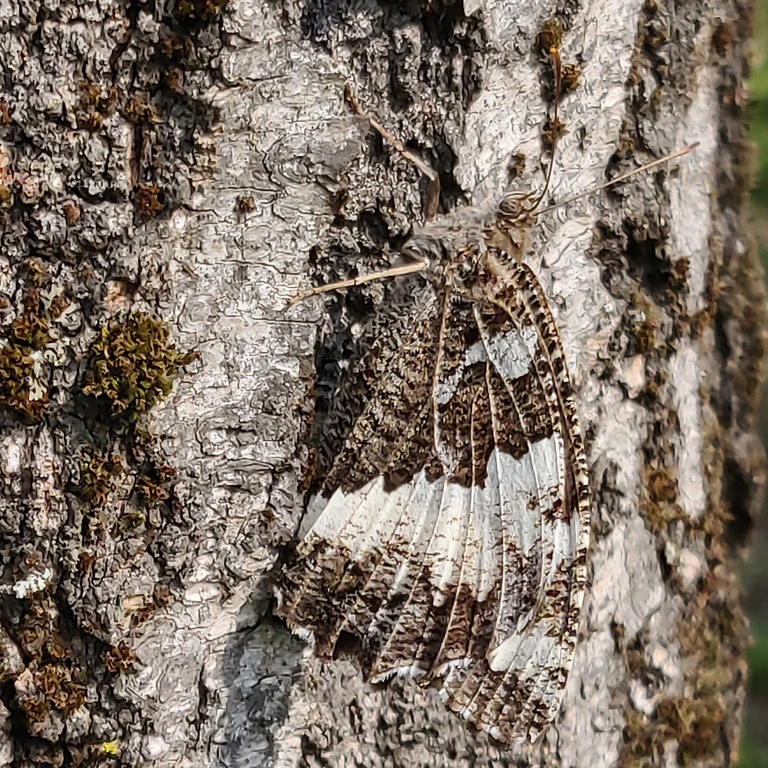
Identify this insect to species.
Brintesia circe
